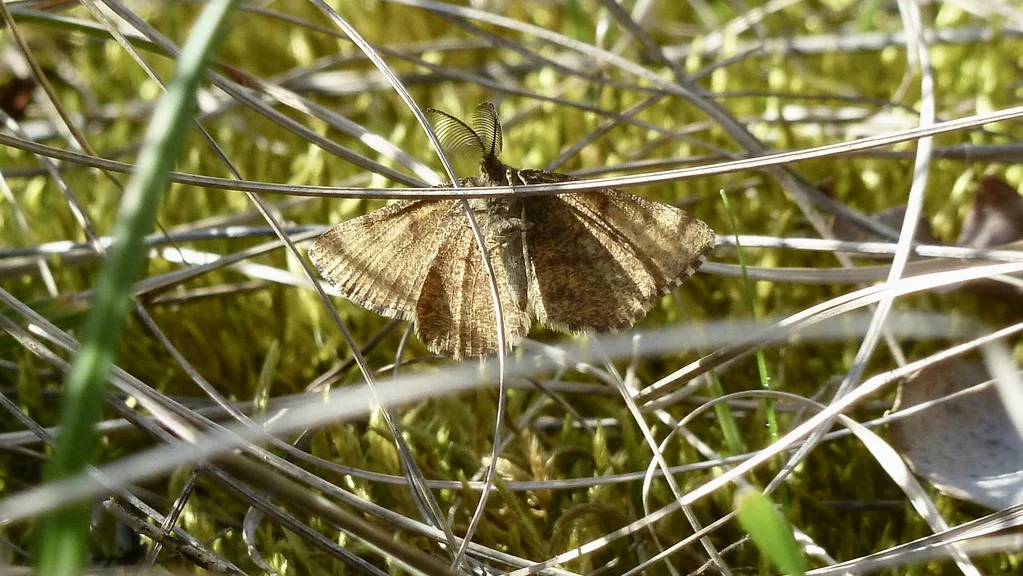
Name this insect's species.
Ematurga atomaria
